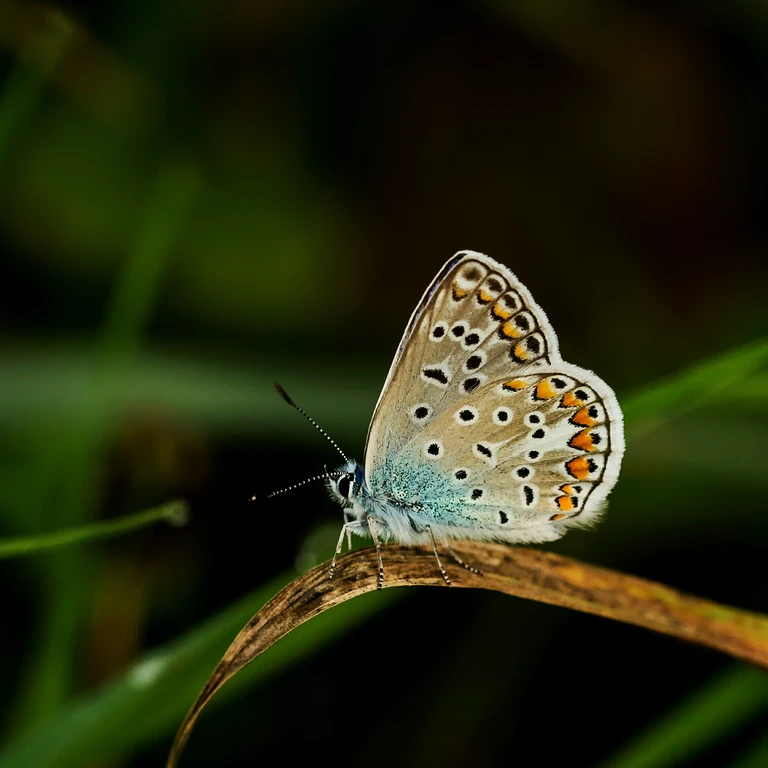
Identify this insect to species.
Polyommatus icarus
